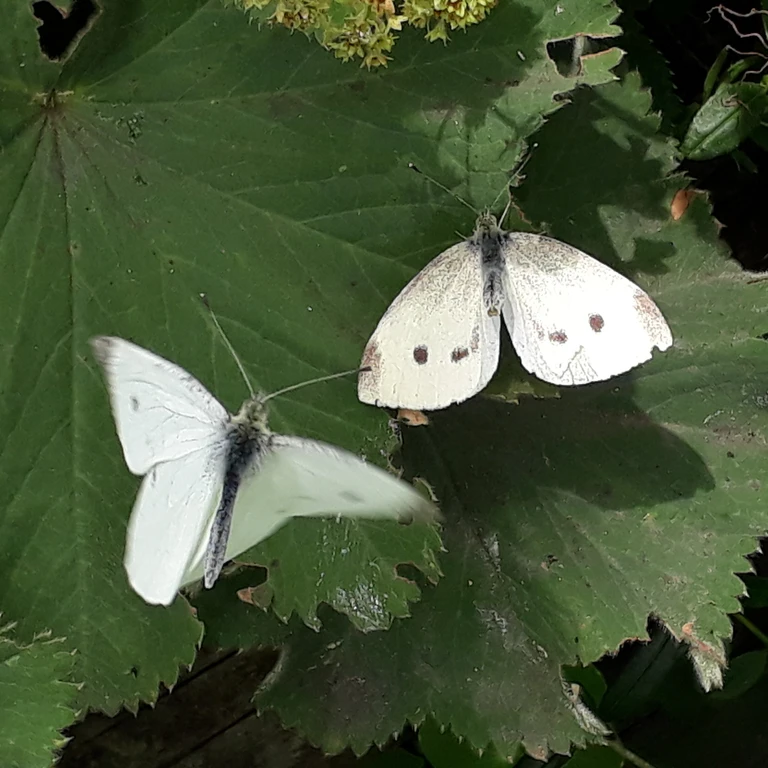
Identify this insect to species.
Pieris rapae
